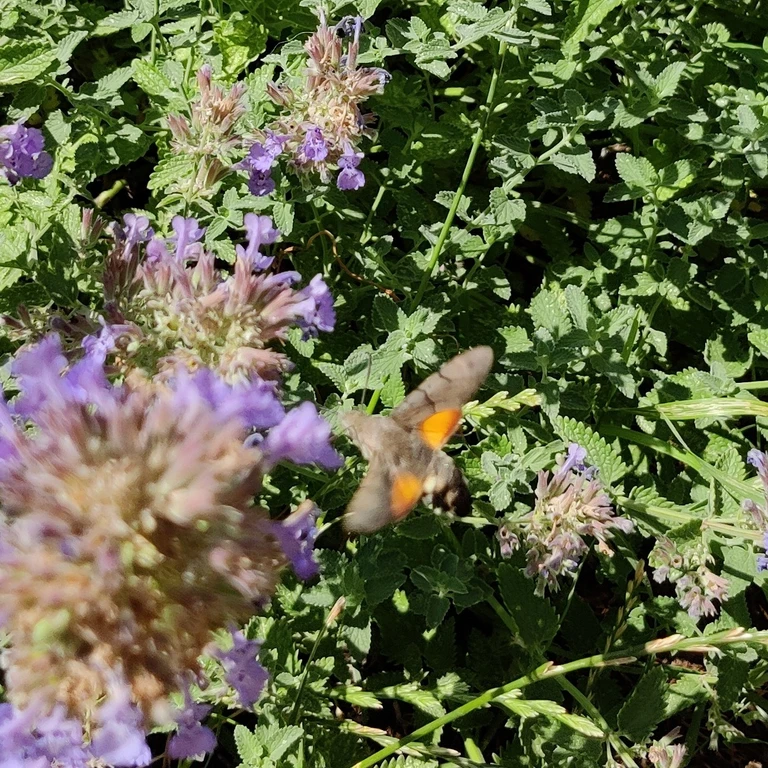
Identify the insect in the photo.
Macroglossum stellatarum
